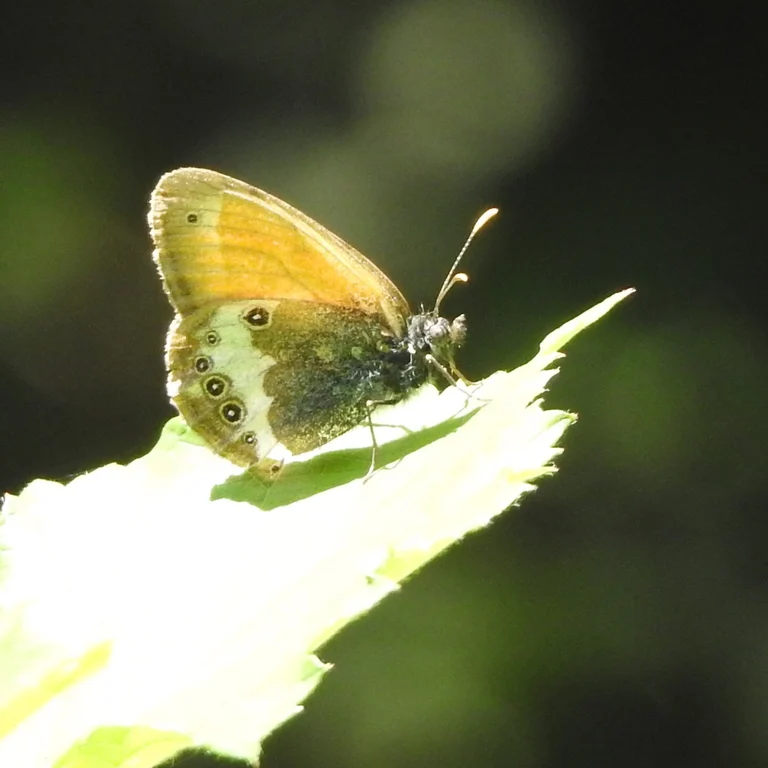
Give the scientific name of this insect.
Coenonympha arcania
